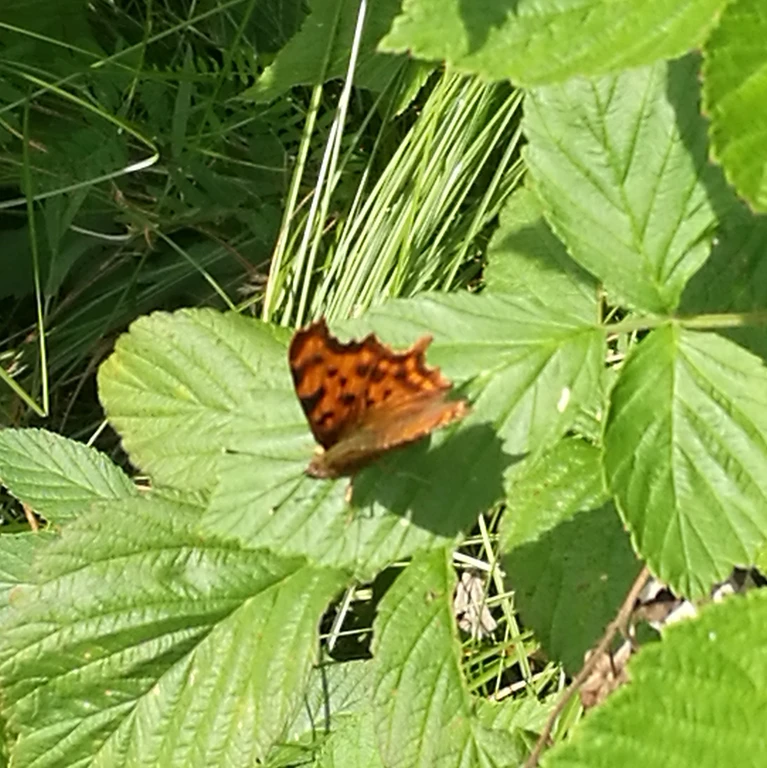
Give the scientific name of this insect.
Polygonia c-album
